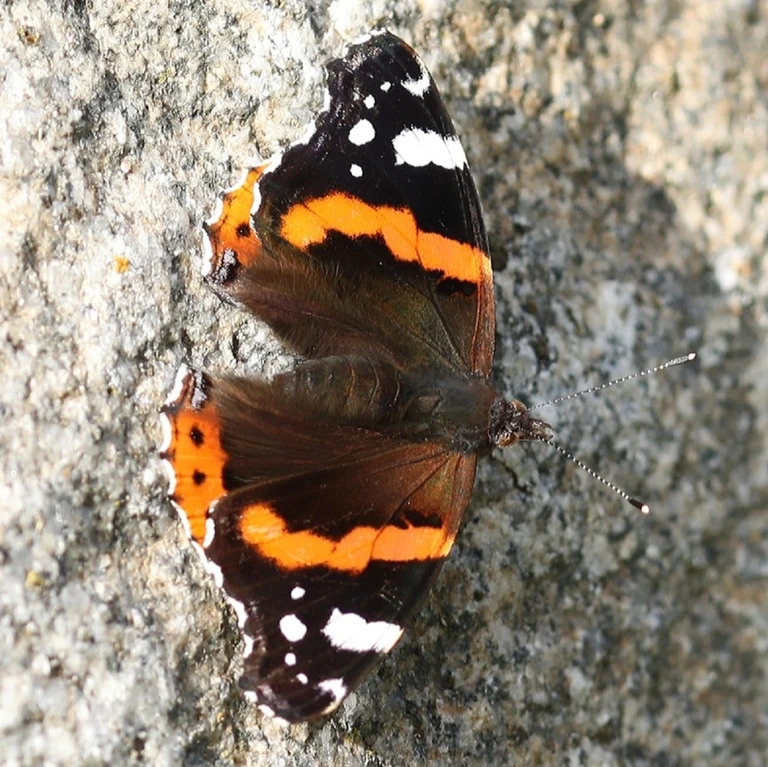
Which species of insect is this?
Vanessa atalanta
